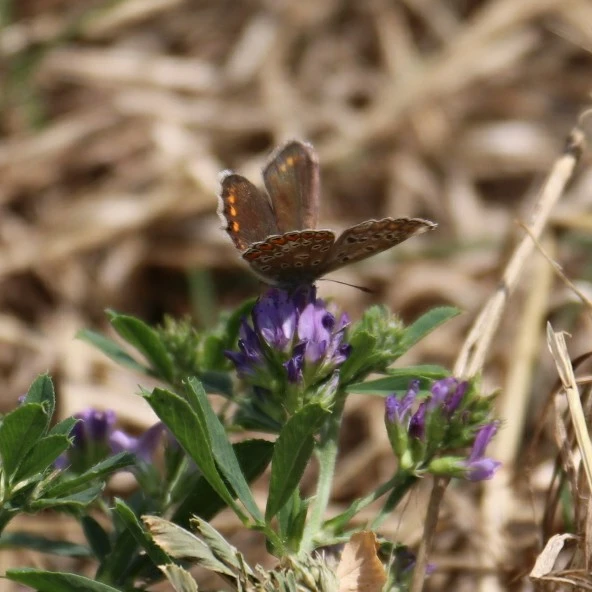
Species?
Polyommatus icarus
